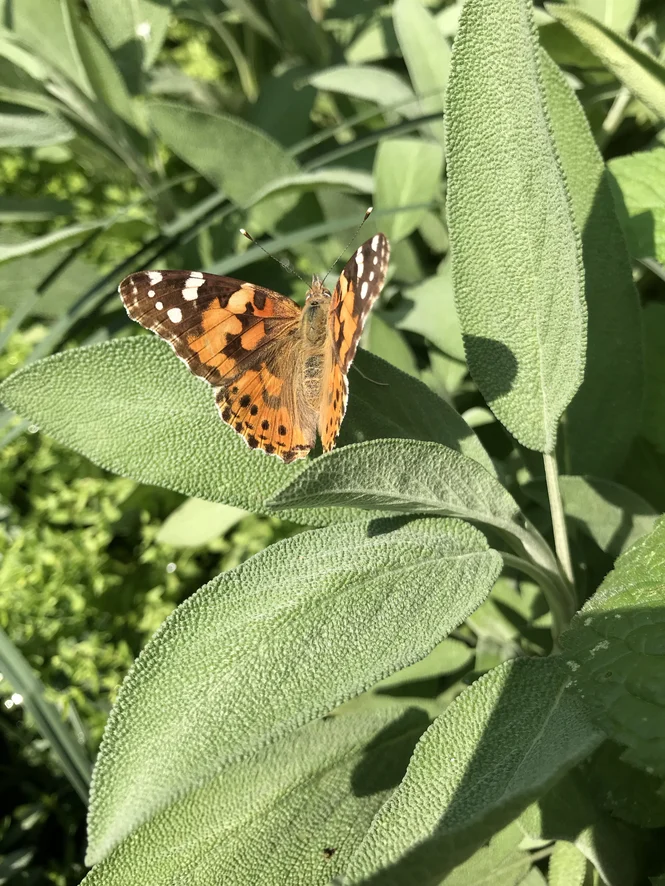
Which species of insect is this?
Vanessa cardui
